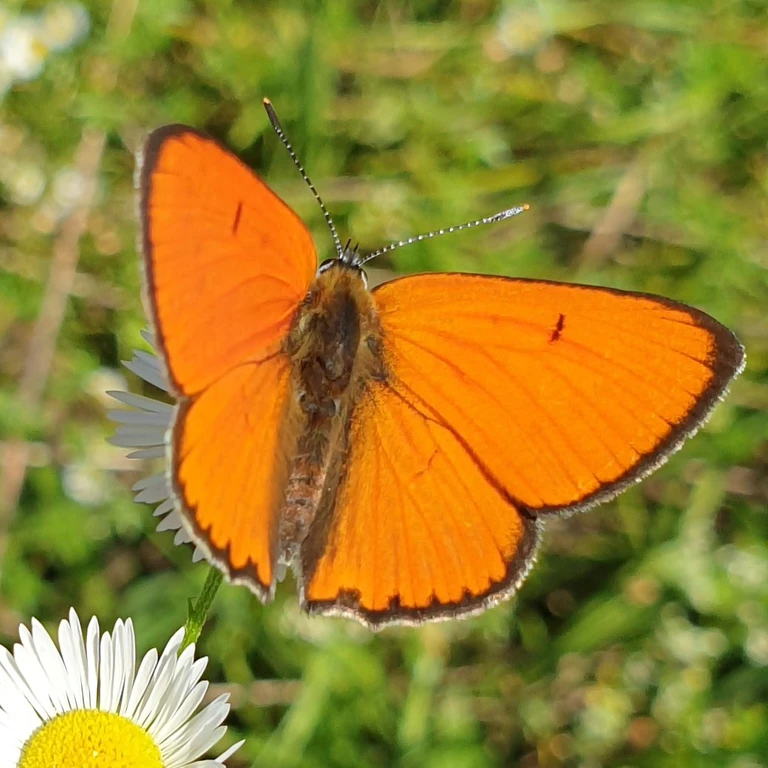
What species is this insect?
Lycaena dispar
